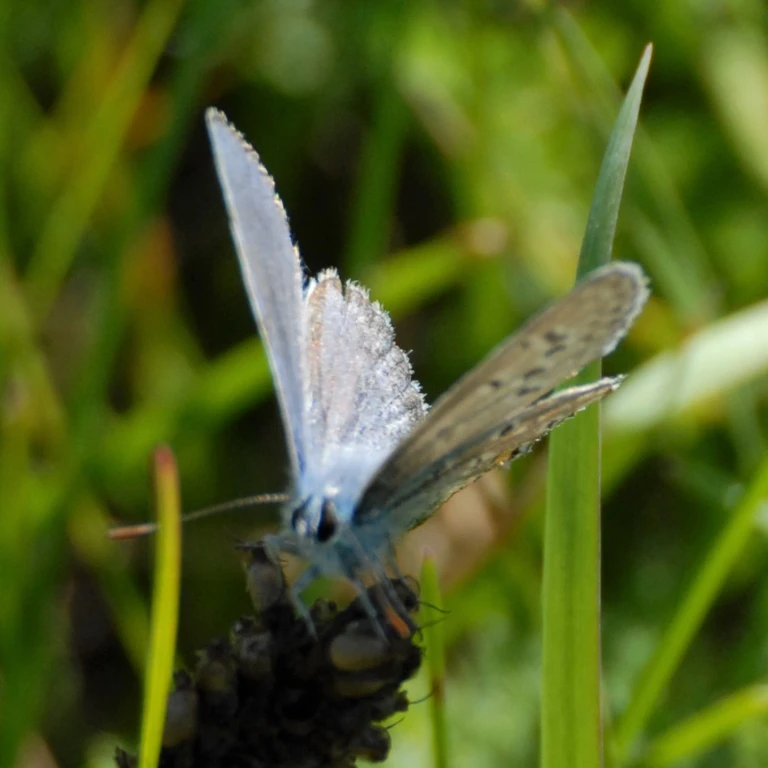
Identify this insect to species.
Polyommatus icarus
